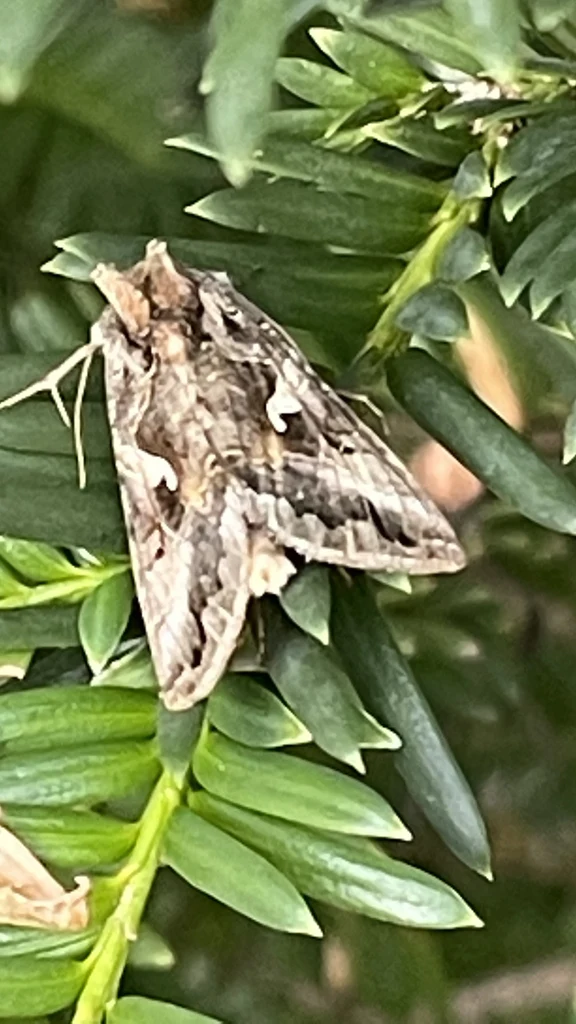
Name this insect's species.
Autographa gamma
